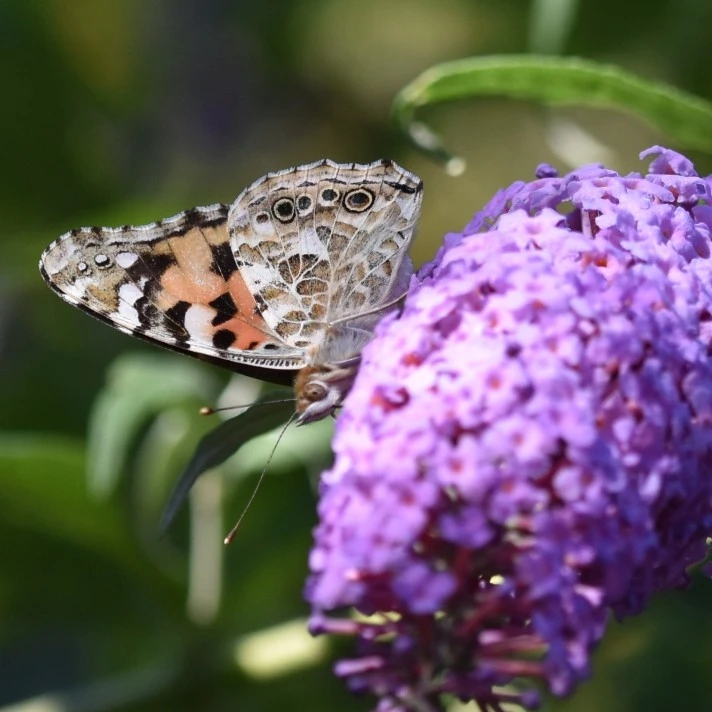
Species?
Vanessa cardui
